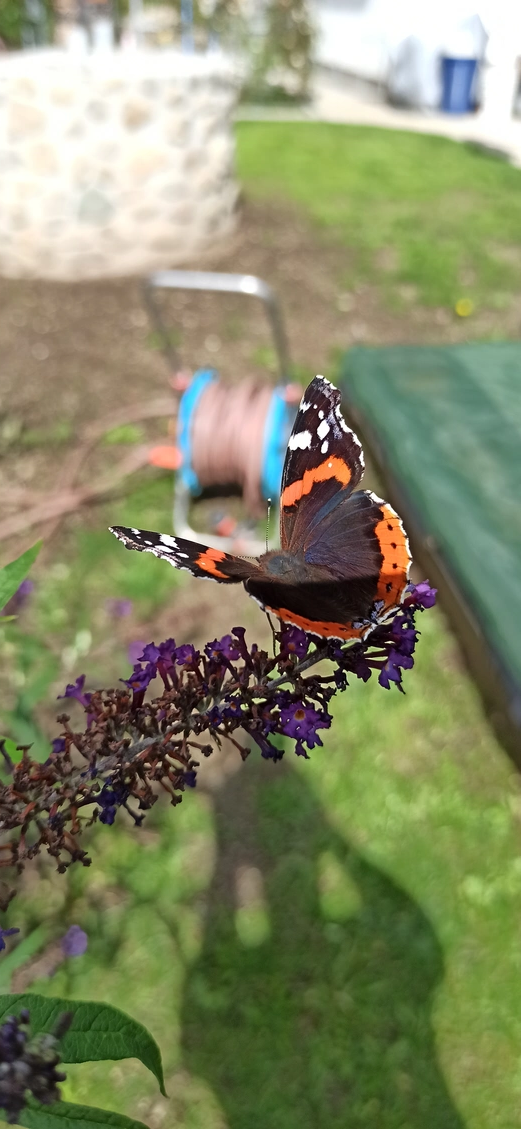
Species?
Vanessa atalanta
